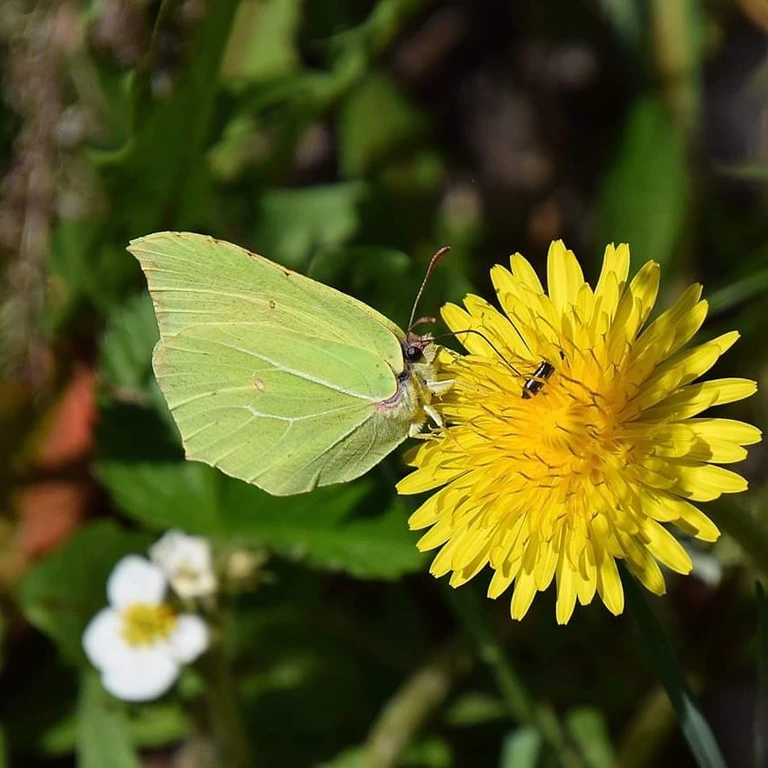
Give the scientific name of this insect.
Gonepteryx rhamni
